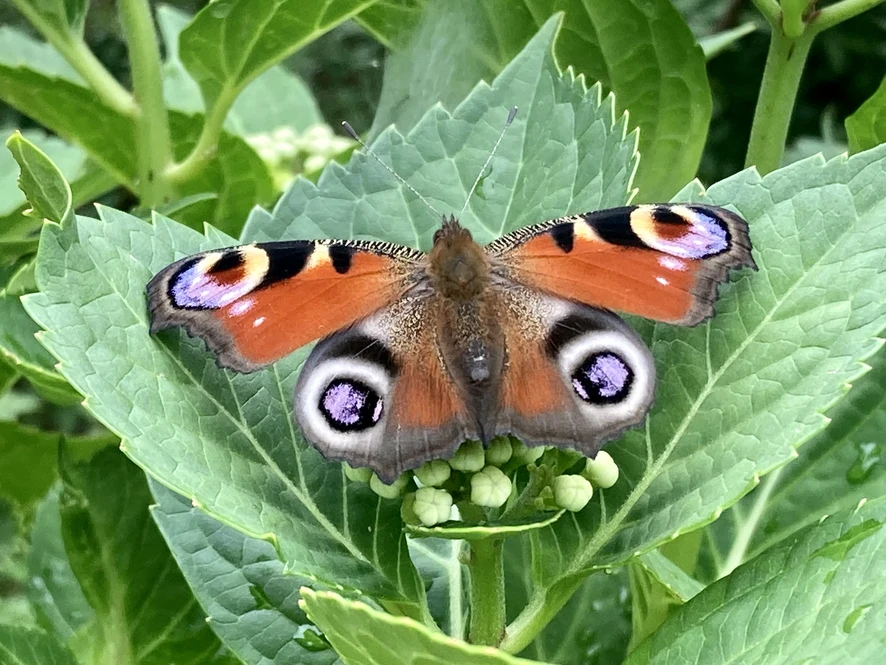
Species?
Aglais io
